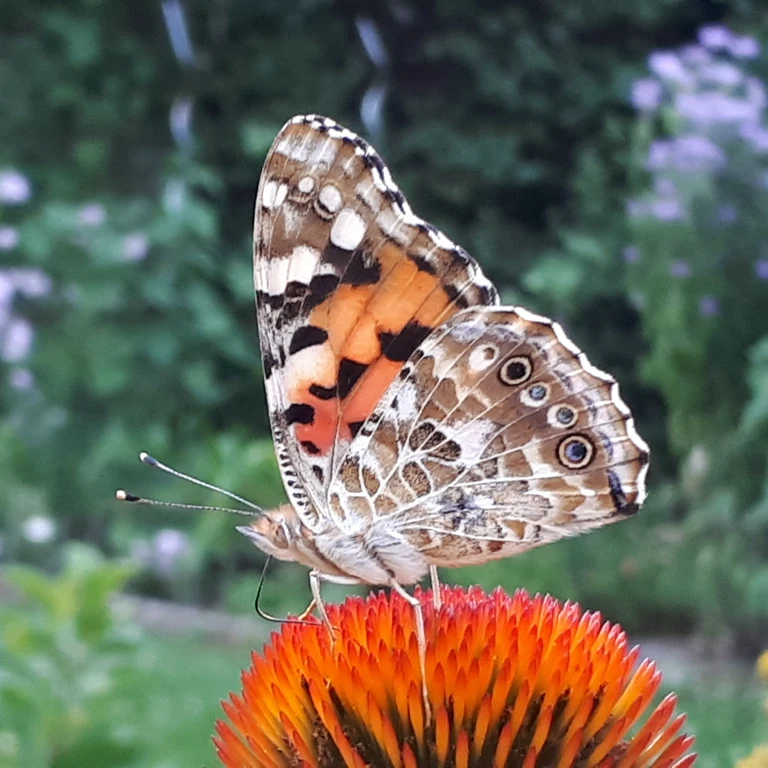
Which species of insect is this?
Vanessa cardui
